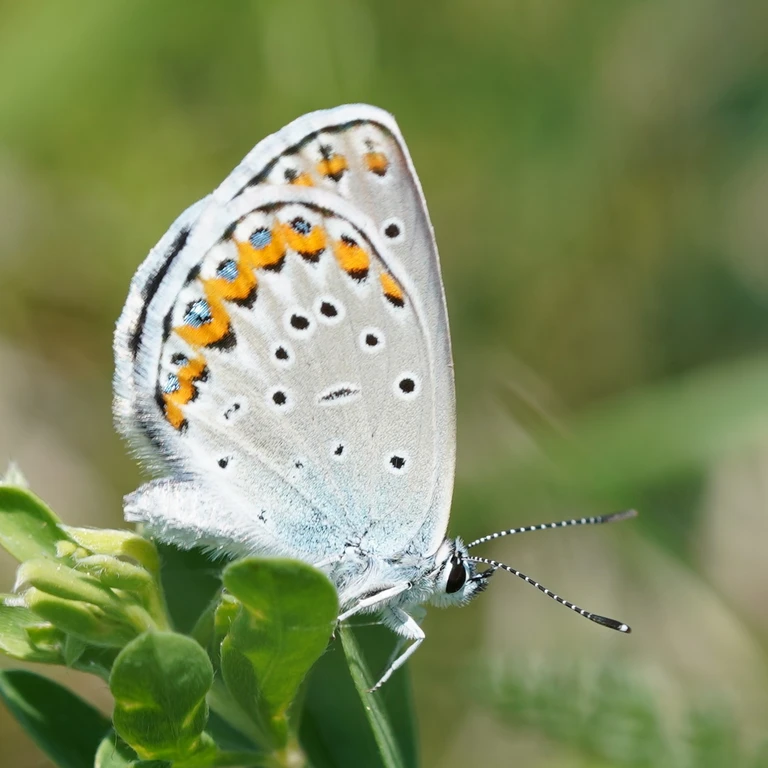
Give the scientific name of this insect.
Plebejus argyrognomon
